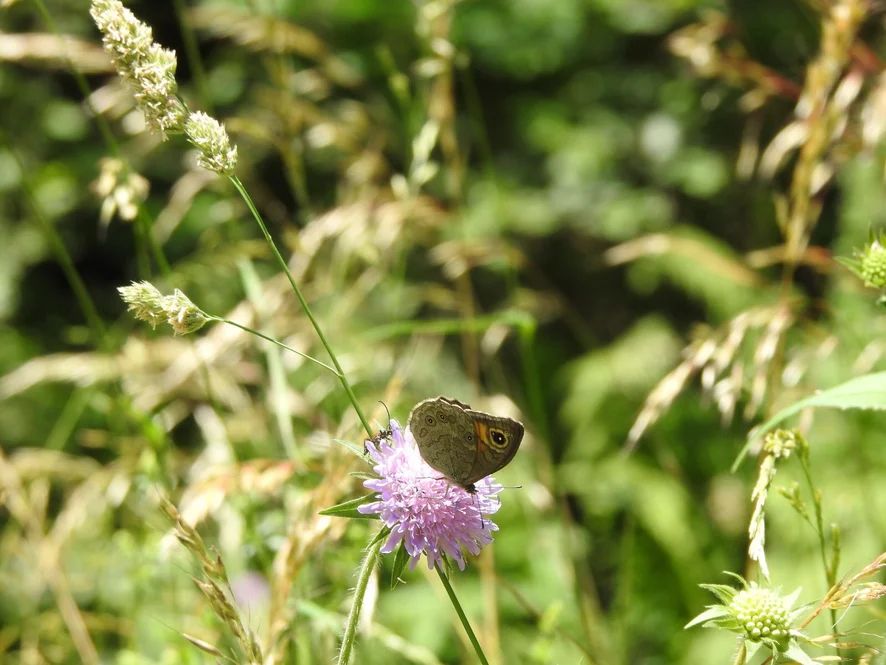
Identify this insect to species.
Lasiommata maera (also Pararge maera)
